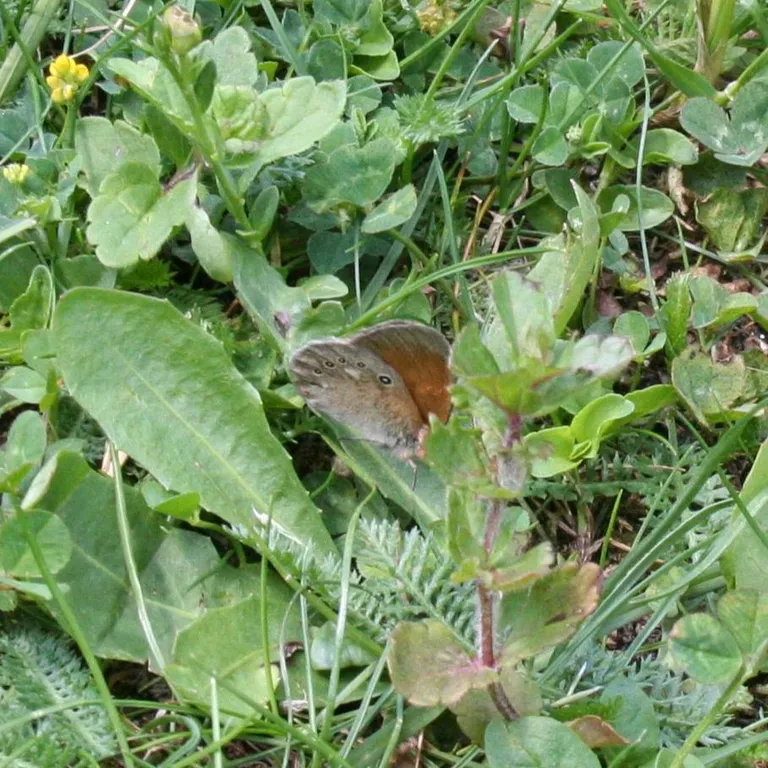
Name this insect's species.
Coenonympha glycerion (also Coenonympha iphis)
